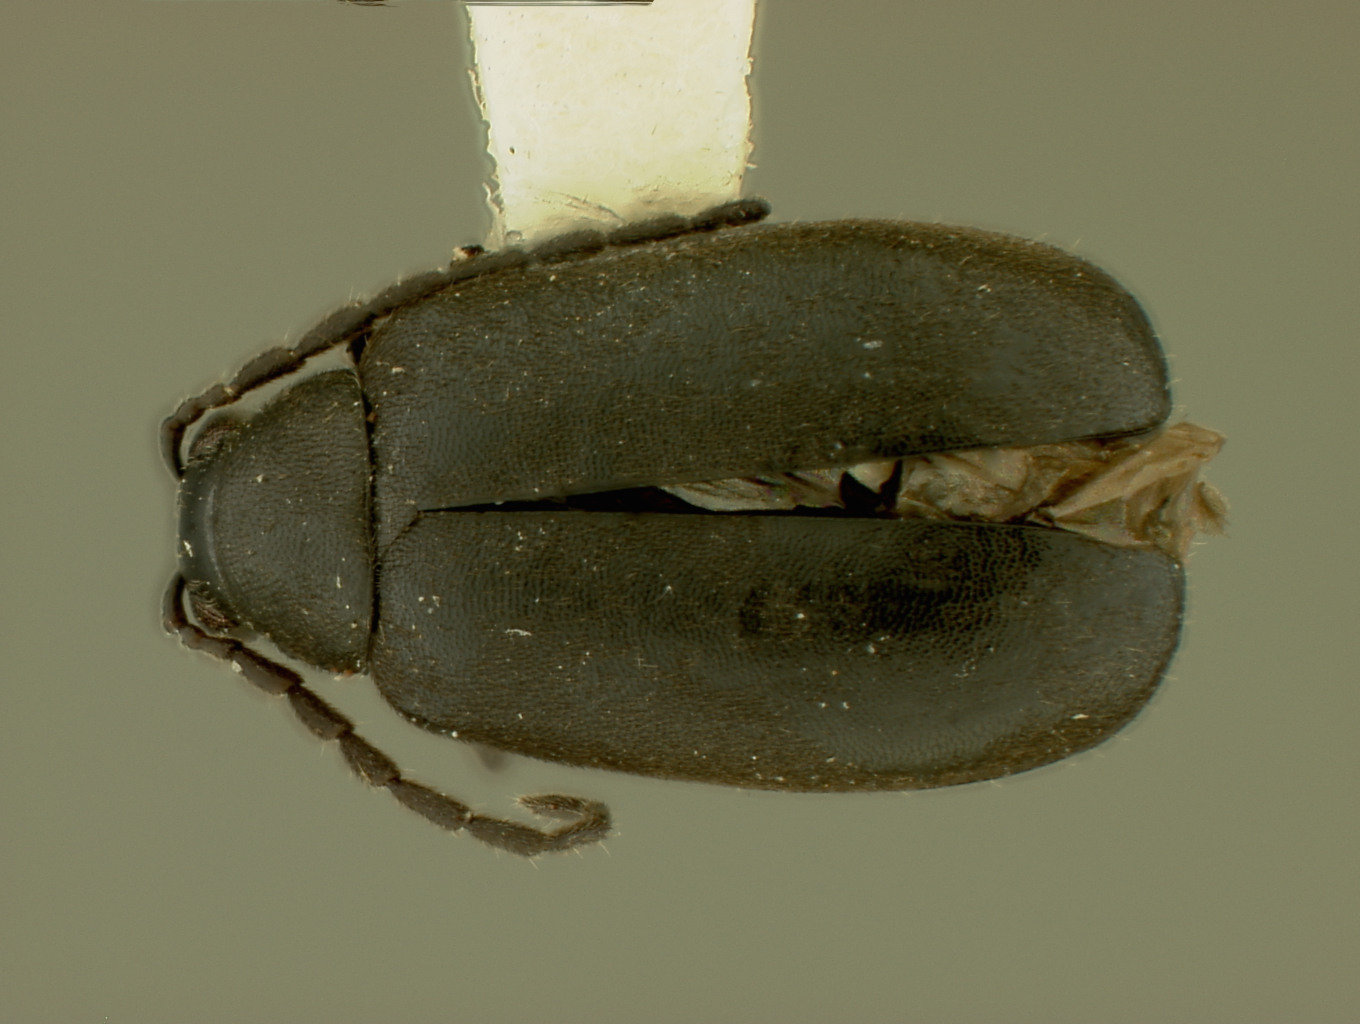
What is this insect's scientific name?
Hespera tenebrosa
